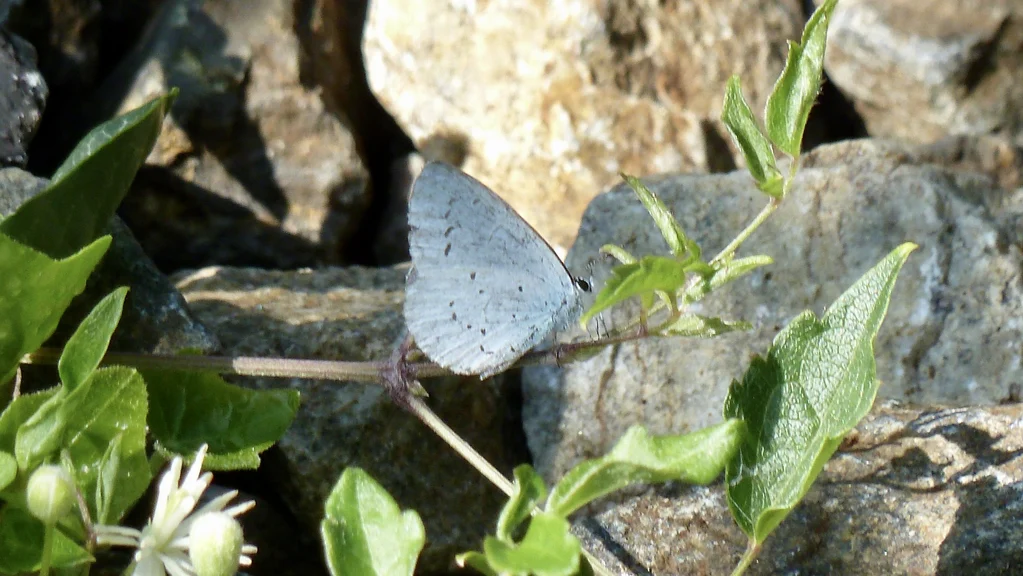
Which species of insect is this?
Celastrina argiolus
